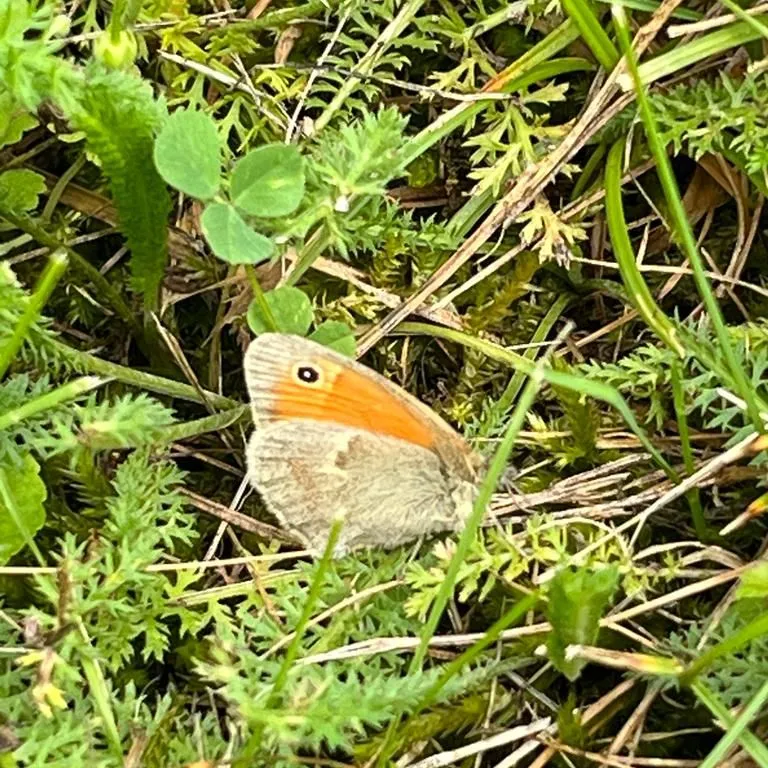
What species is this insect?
Coenonympha pamphilus
